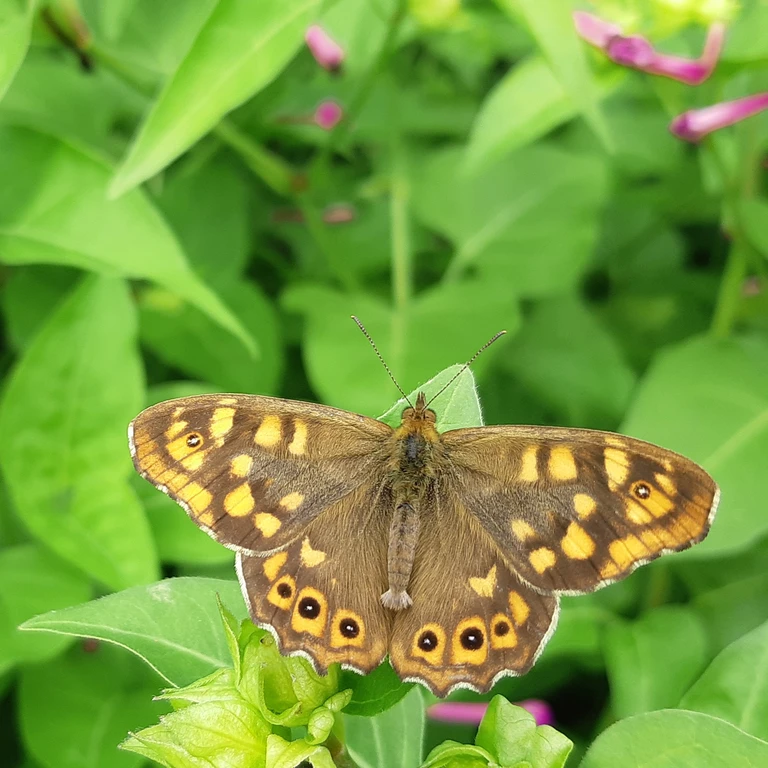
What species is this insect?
Pararge aegeria
